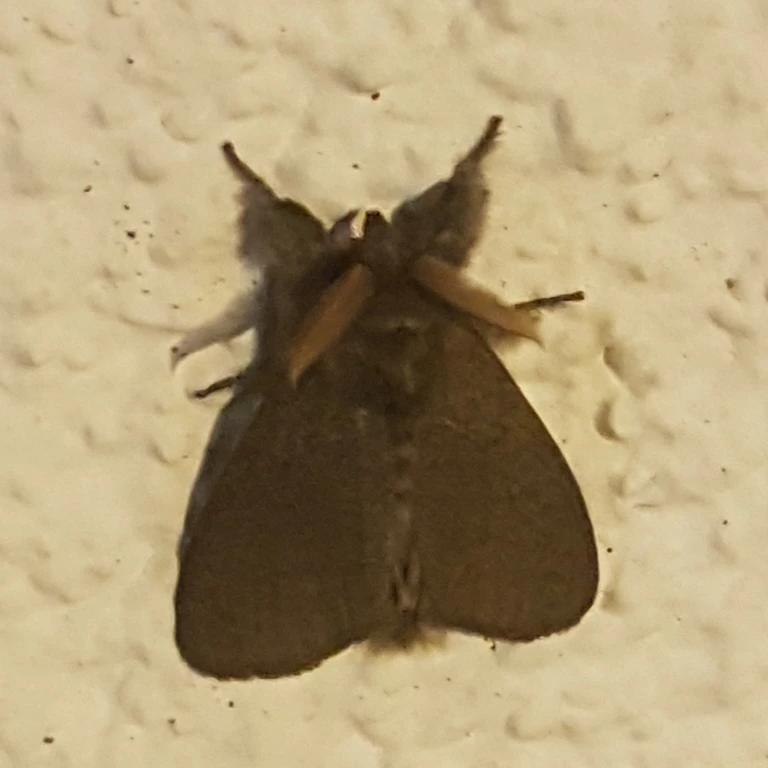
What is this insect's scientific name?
Calliteara pudibunda
